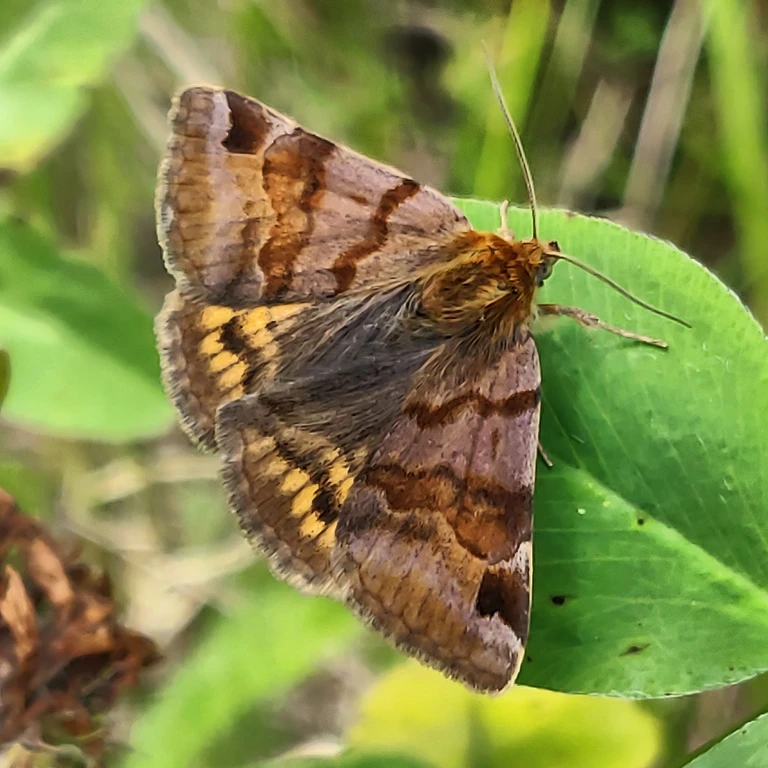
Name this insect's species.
Euclidia glyphica
